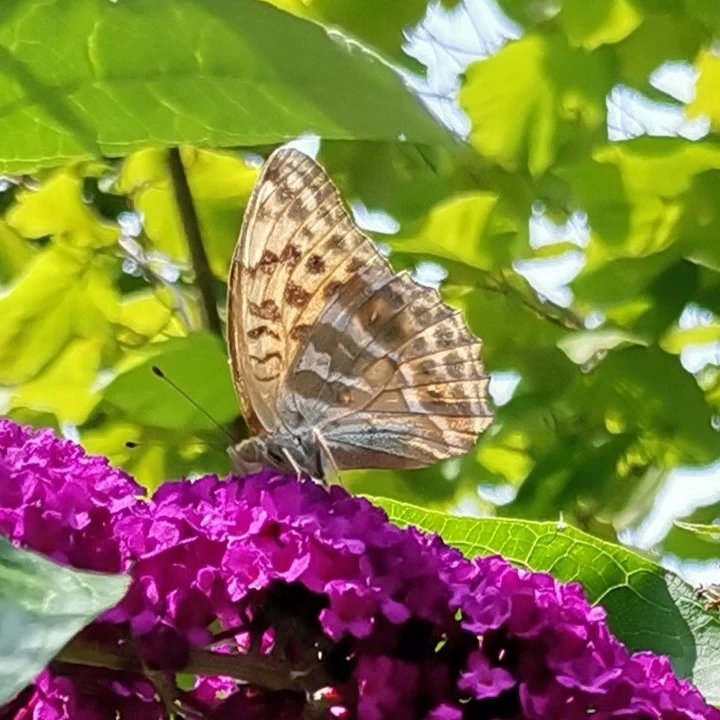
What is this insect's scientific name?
Argynnis paphia
